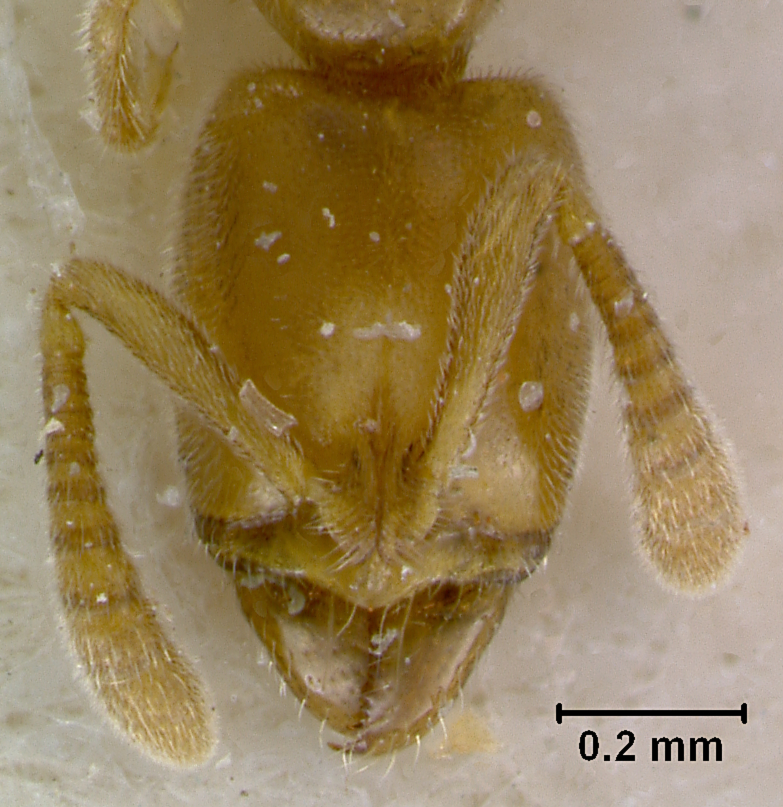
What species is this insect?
Ponera confinis
